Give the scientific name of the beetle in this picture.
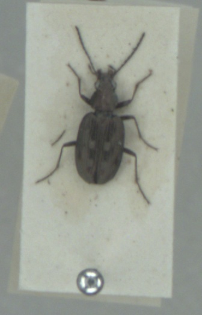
Bembidion litorale
